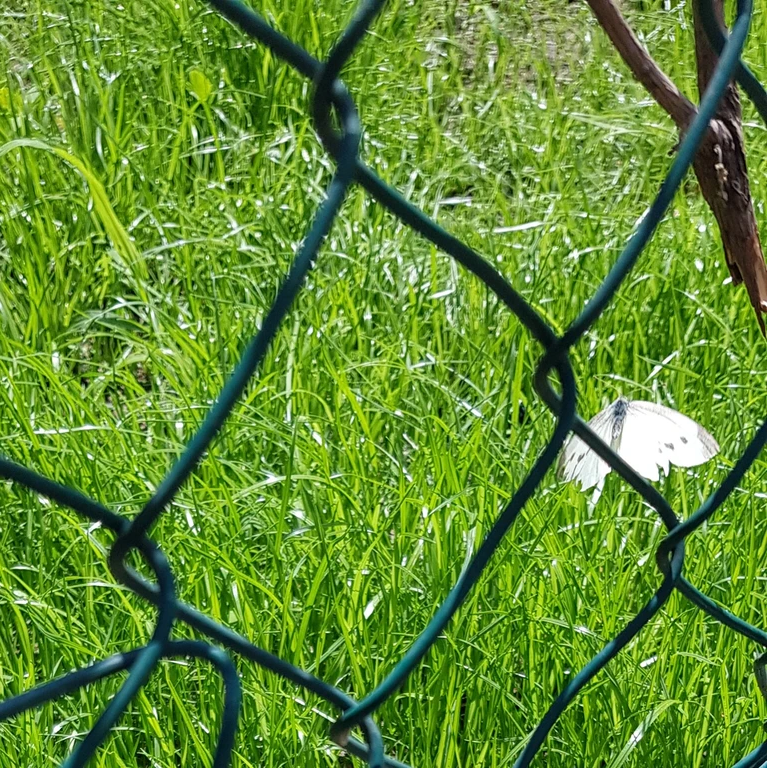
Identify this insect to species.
Pieris rapae
